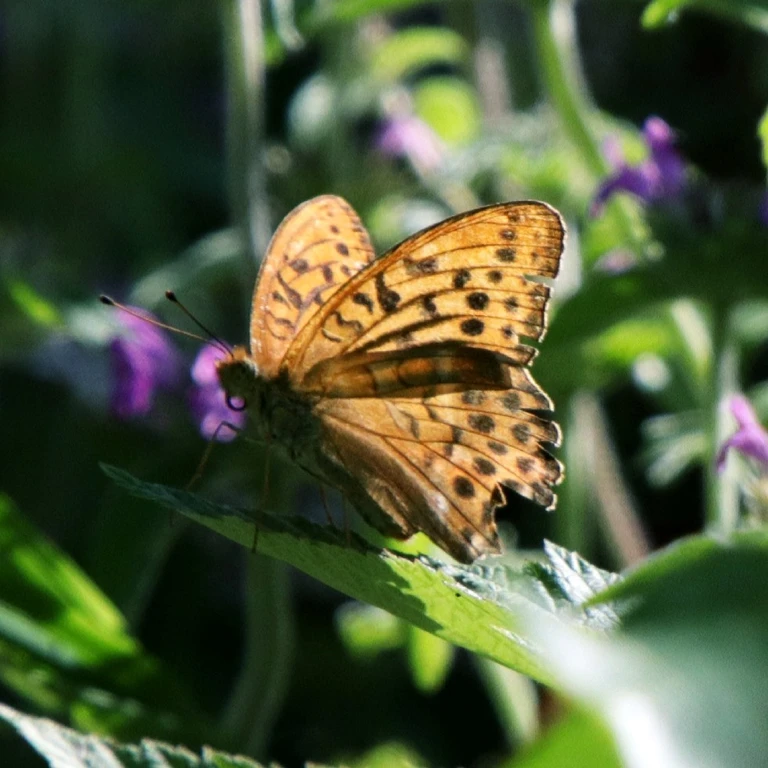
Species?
Argynnis paphia
